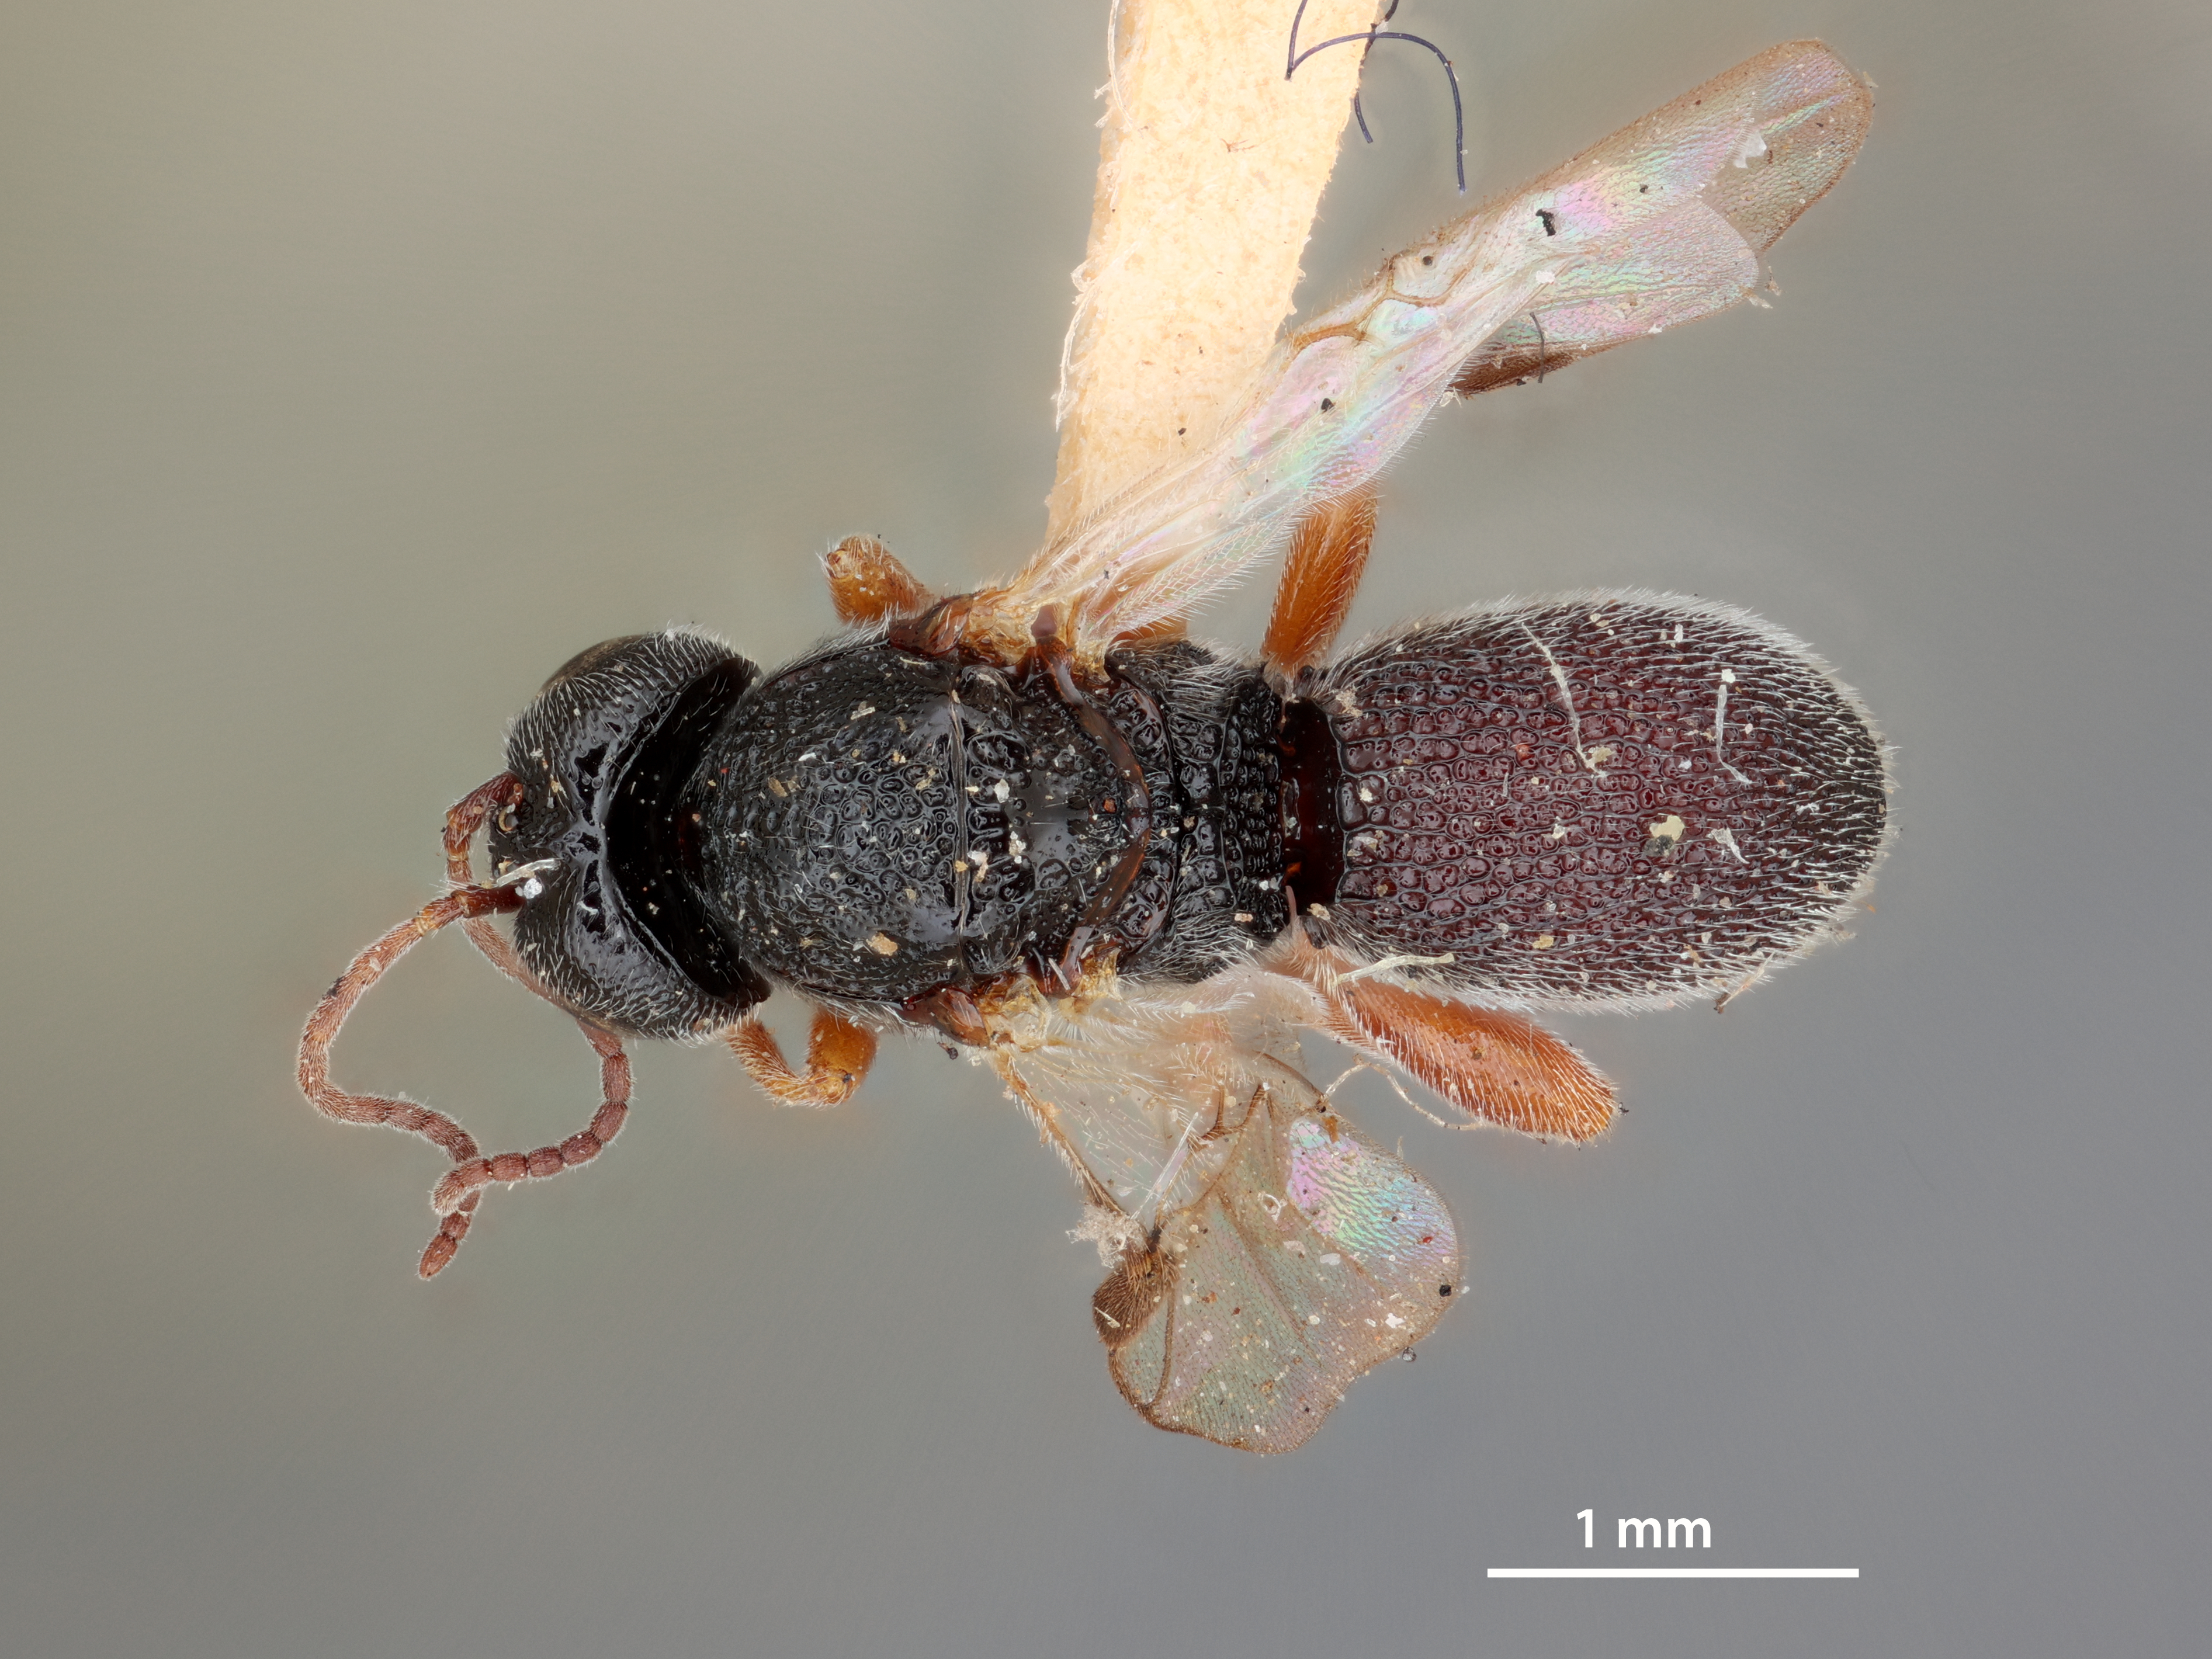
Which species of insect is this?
Urosigalphus bruchi
